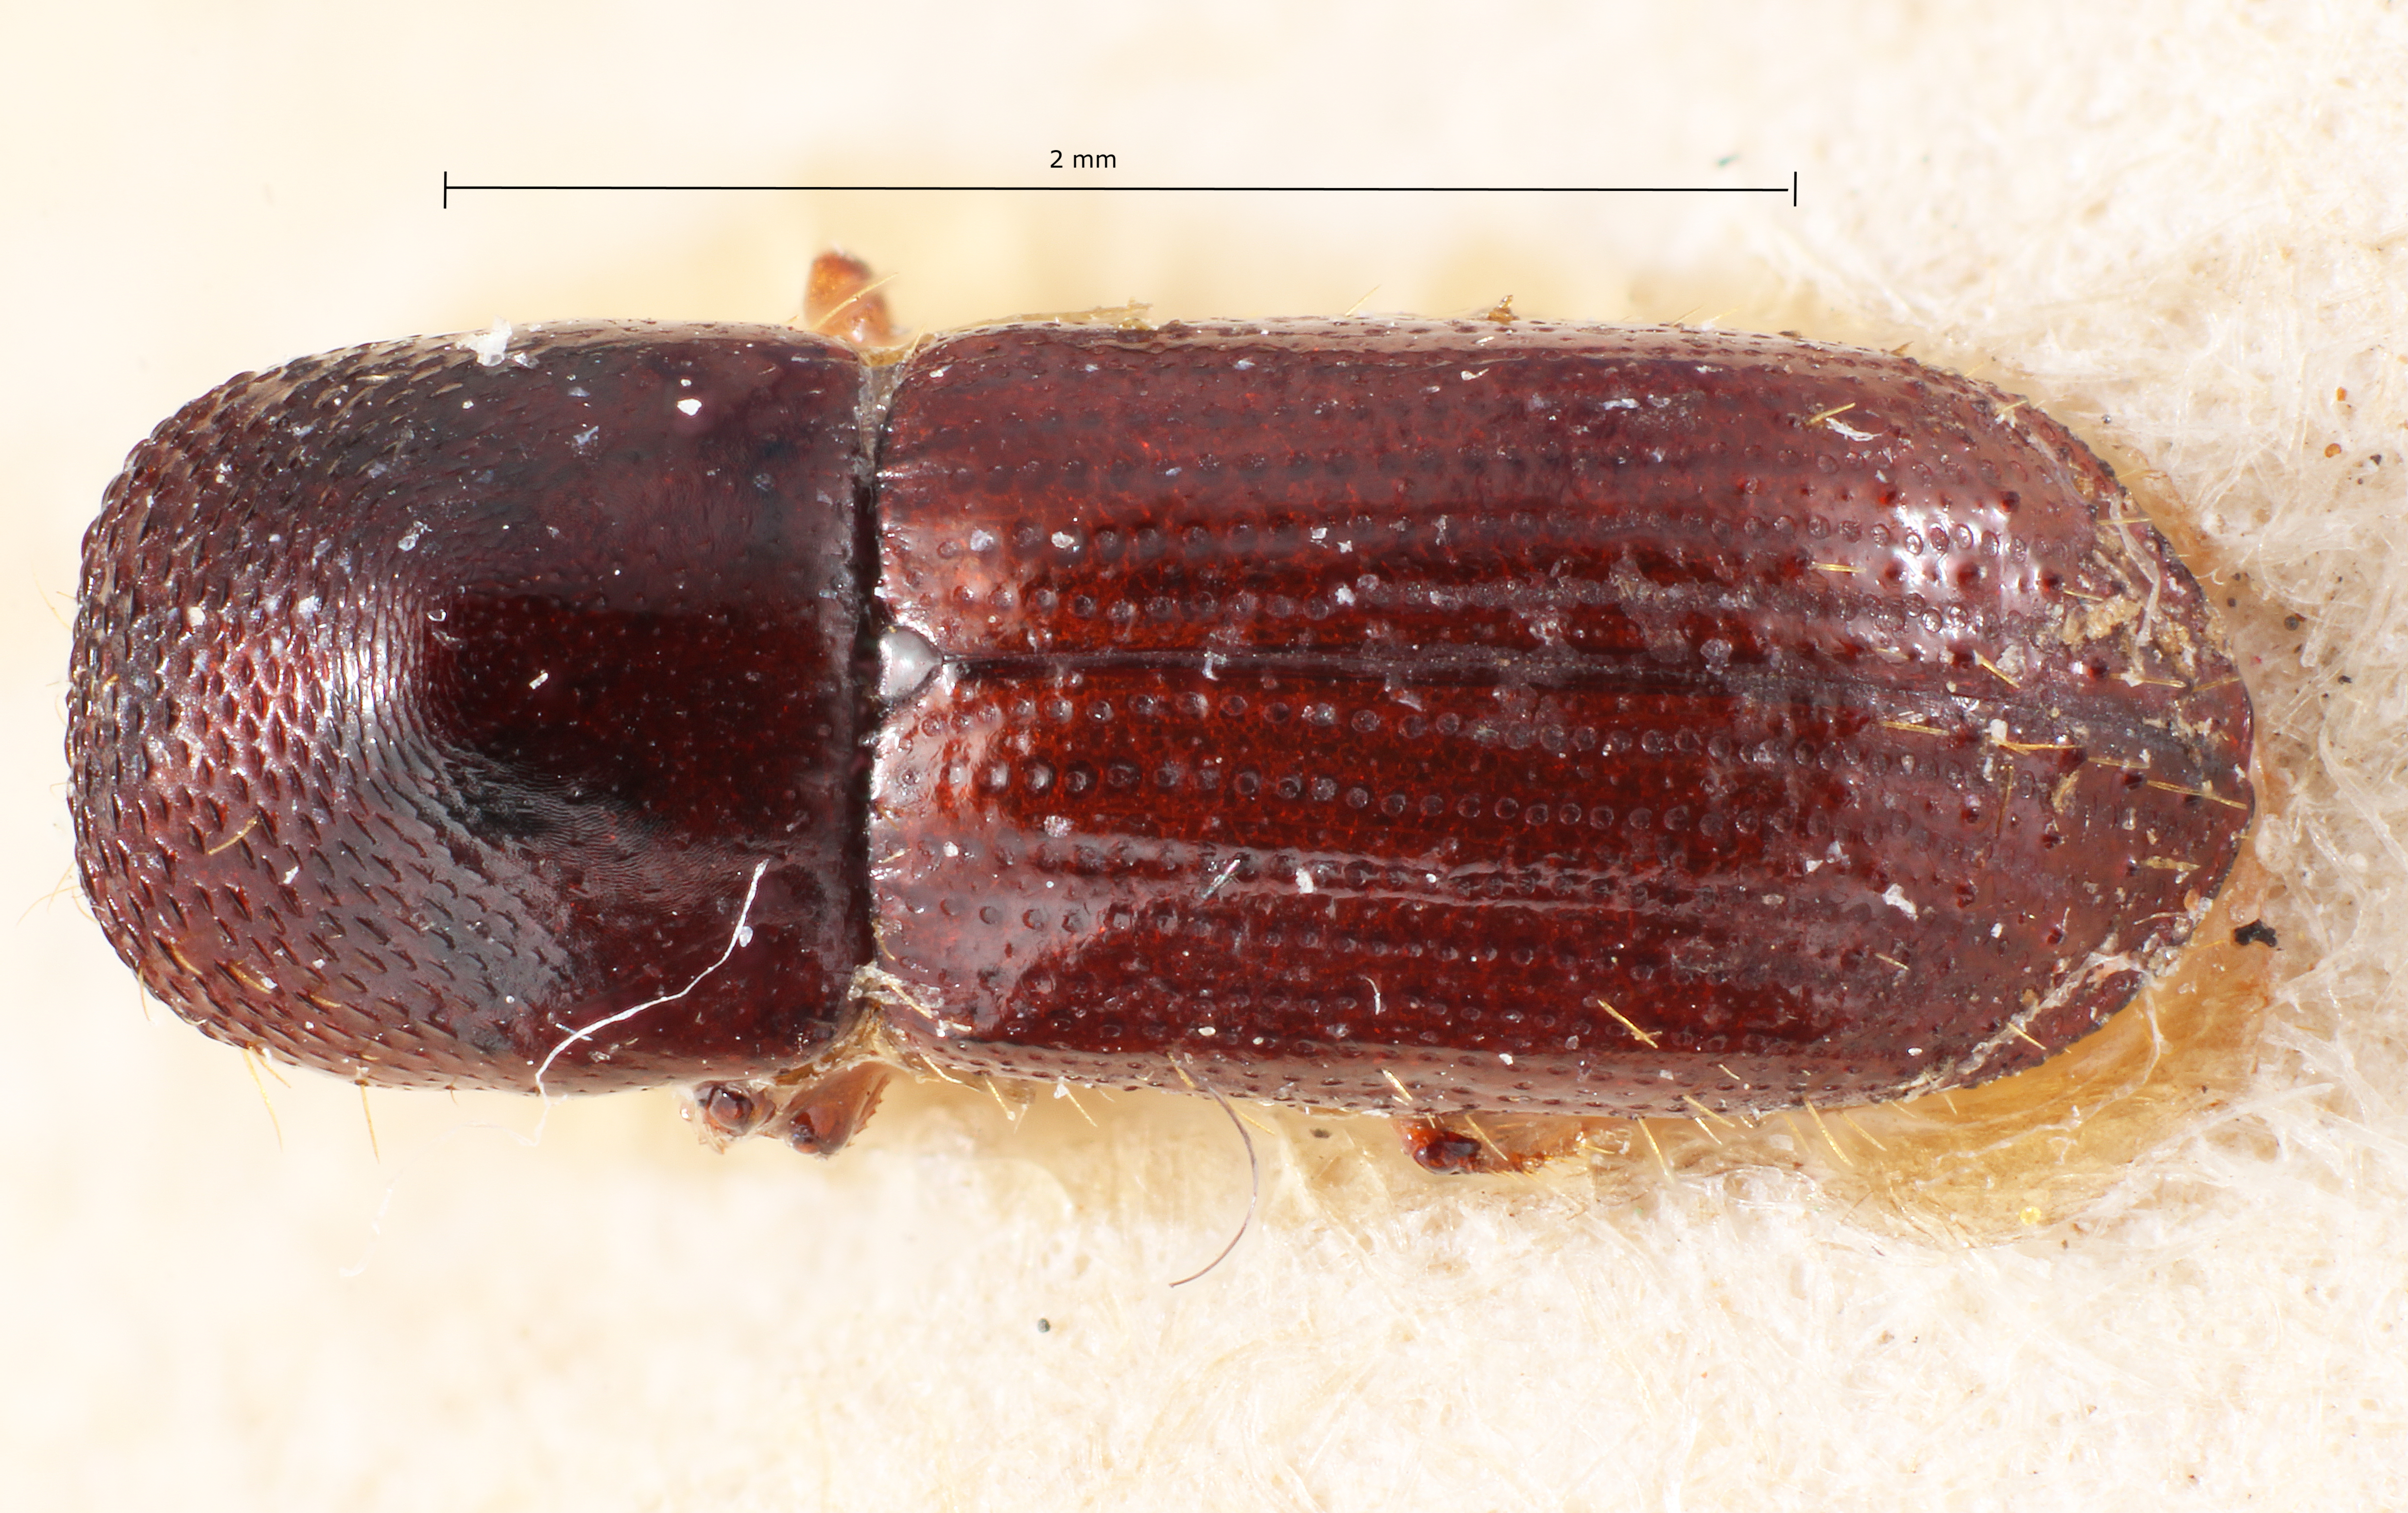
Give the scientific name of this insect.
Xyleborus caraibicus
